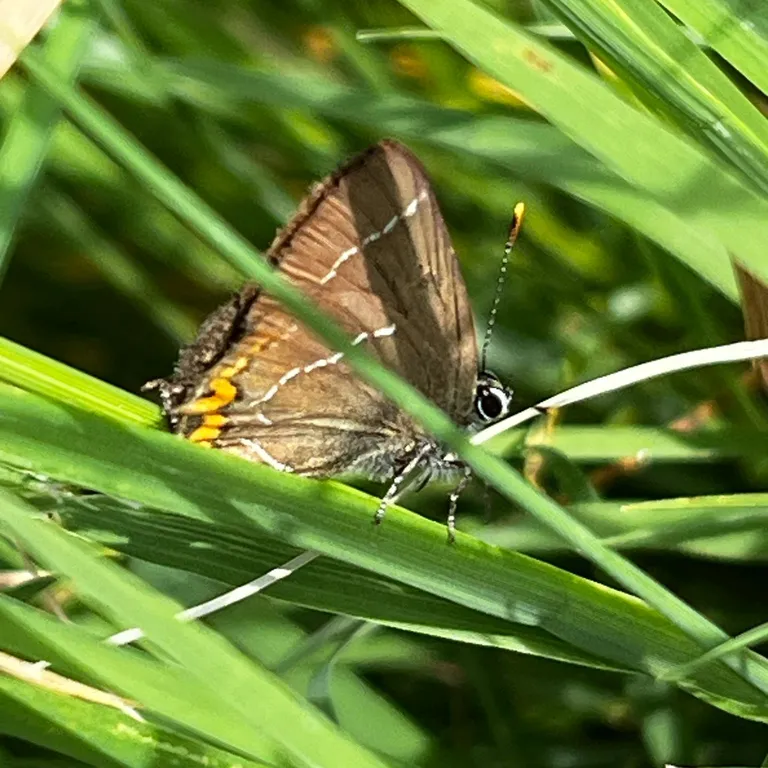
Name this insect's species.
Satyrium w-album
